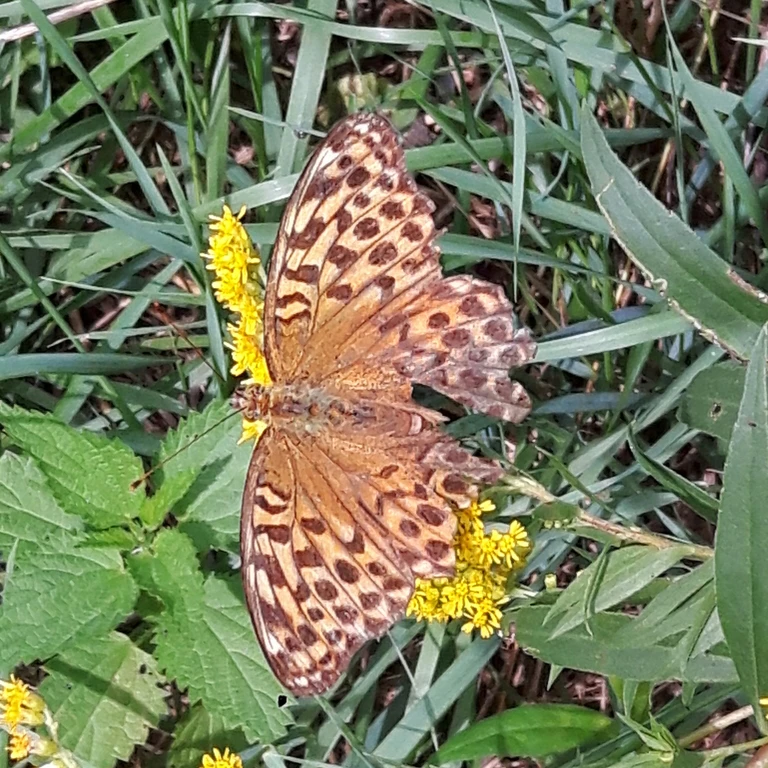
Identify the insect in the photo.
Argynnis paphia
